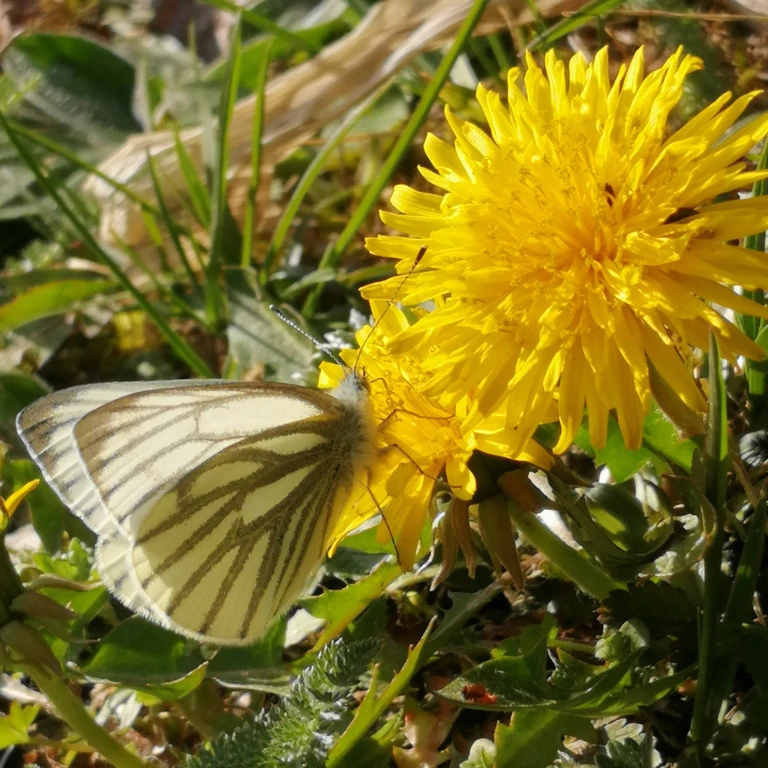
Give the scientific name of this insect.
Pieris napi
